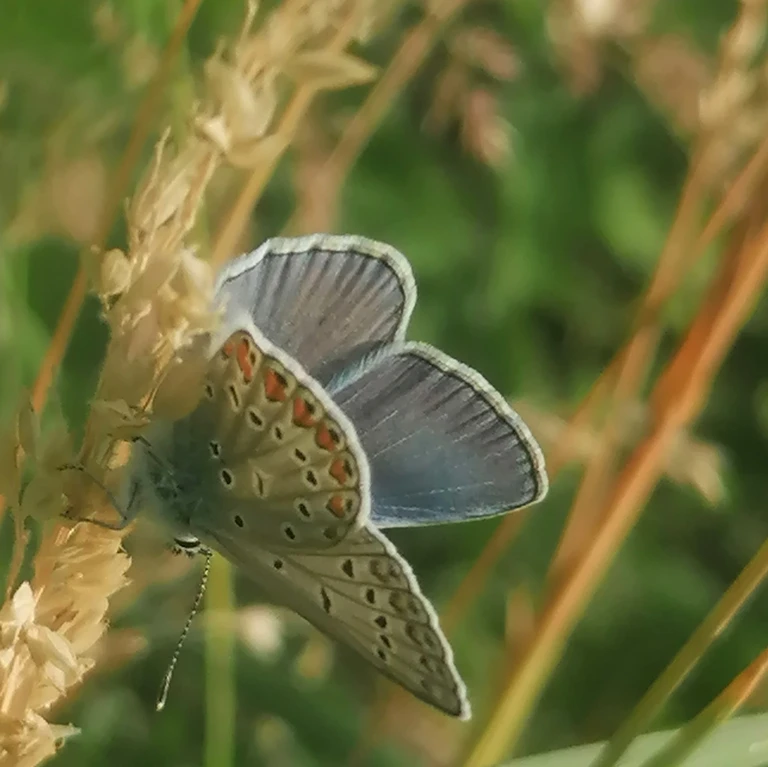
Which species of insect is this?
Polyommatus icarus
